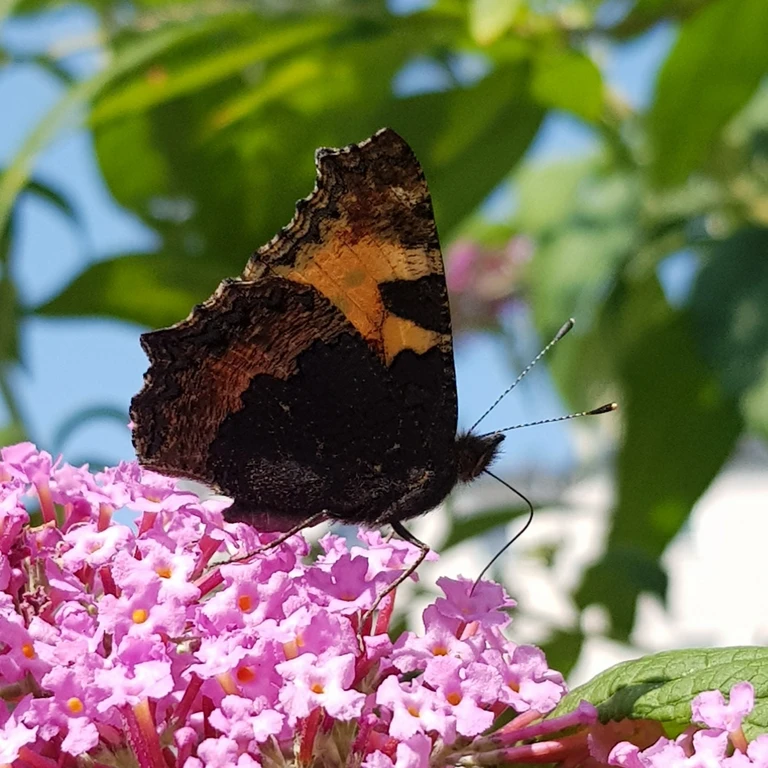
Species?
Aglais urticae
